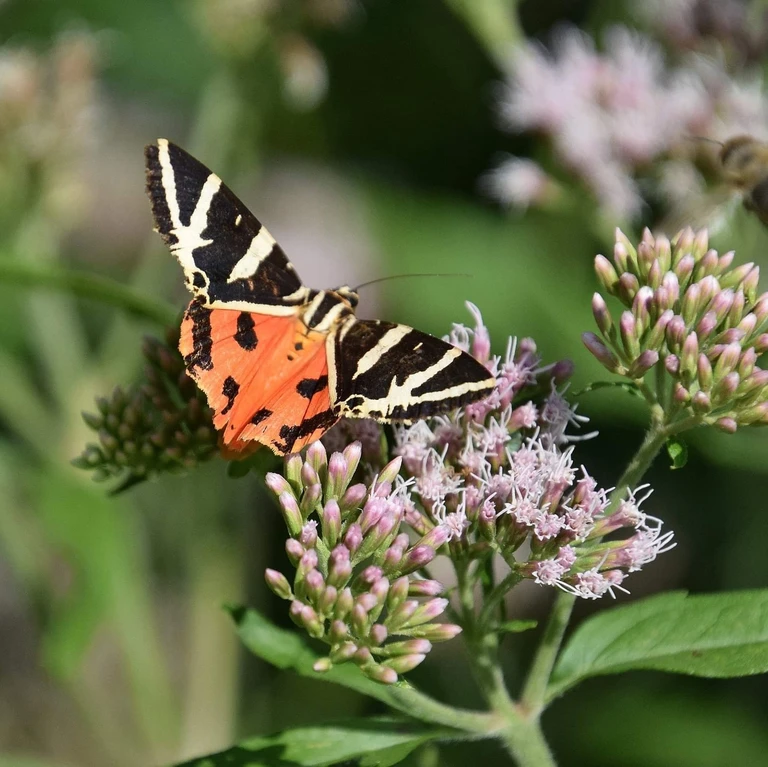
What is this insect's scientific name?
Euplagia quadripunctaria
